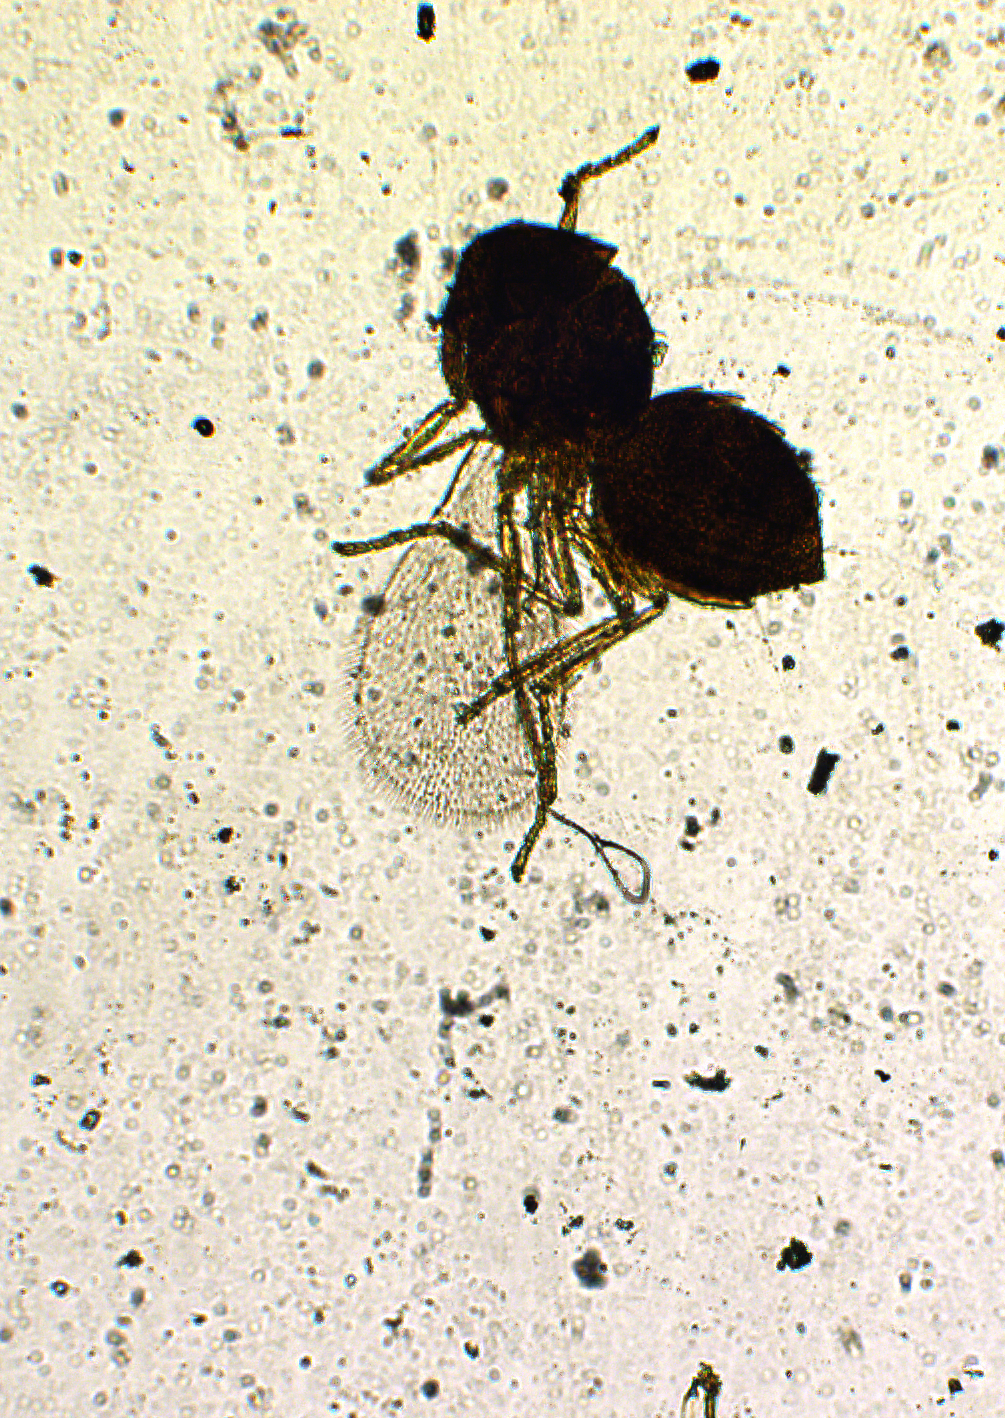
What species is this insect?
Chrysonotomyia graminicola
